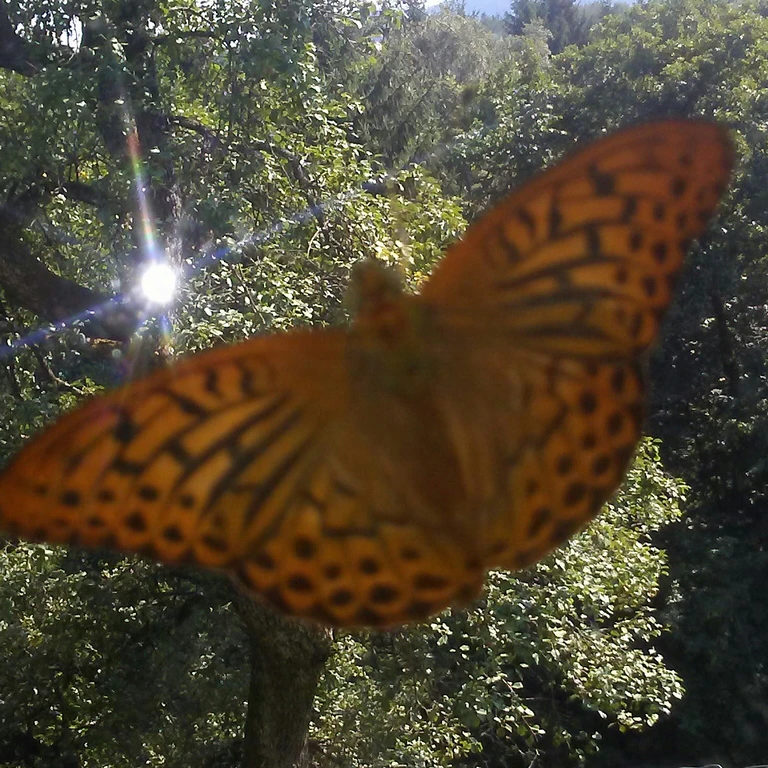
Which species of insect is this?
Argynnis paphia
